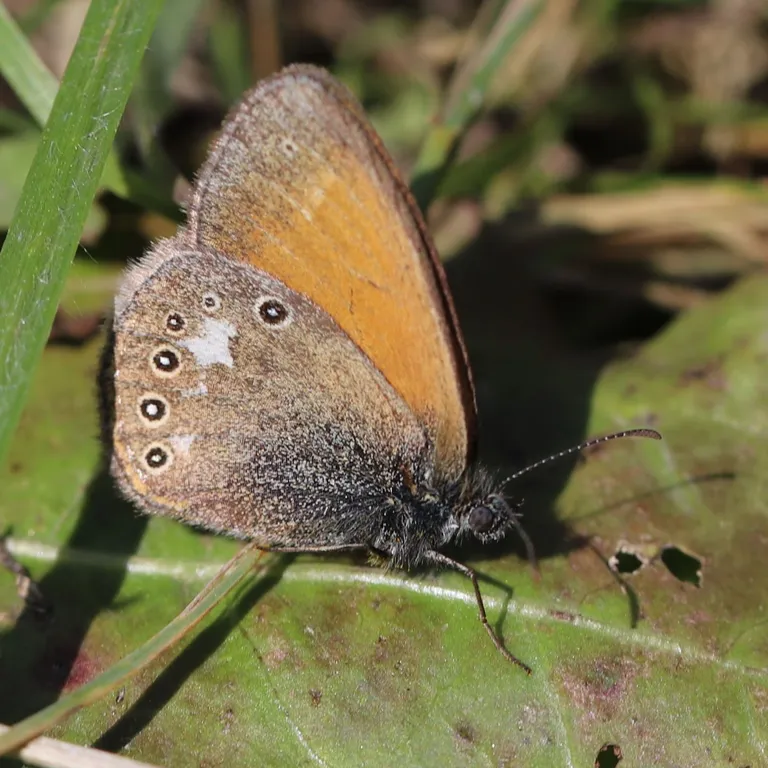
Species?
Coenonympha glycerion (also Coenonympha iphis)
